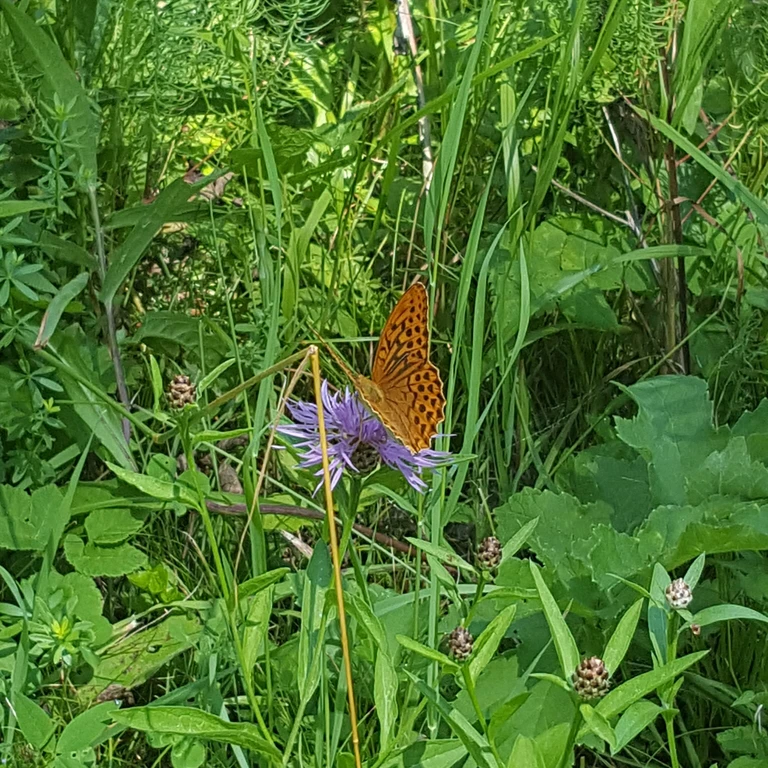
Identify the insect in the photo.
Argynnis paphia
